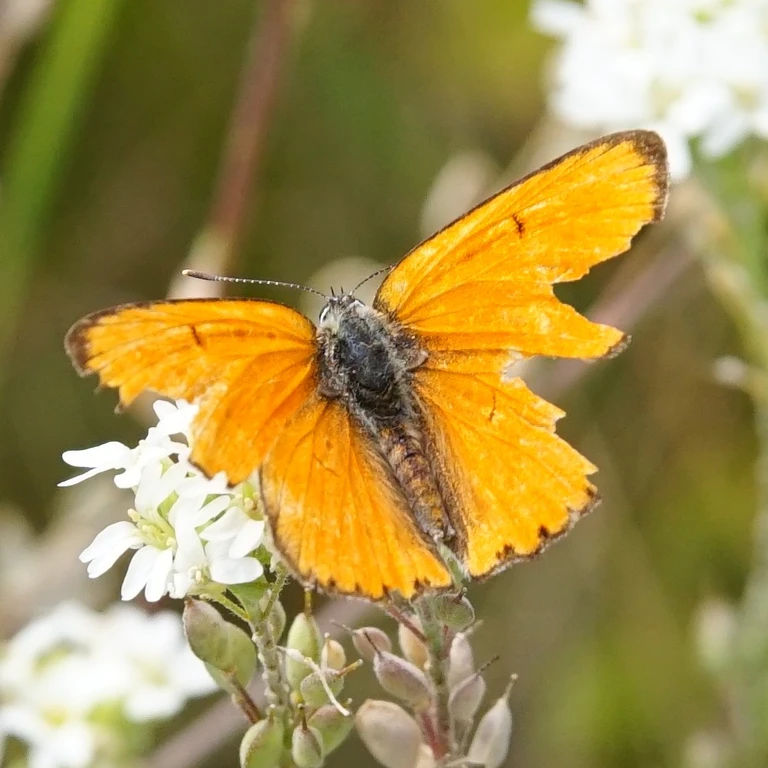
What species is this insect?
Lycaena dispar
